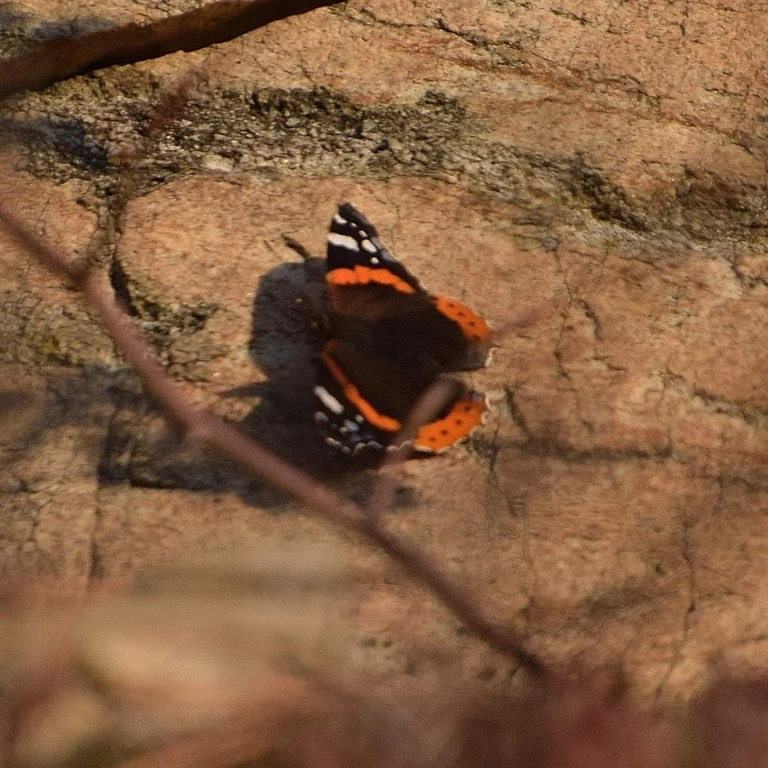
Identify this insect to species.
Vanessa atalanta
